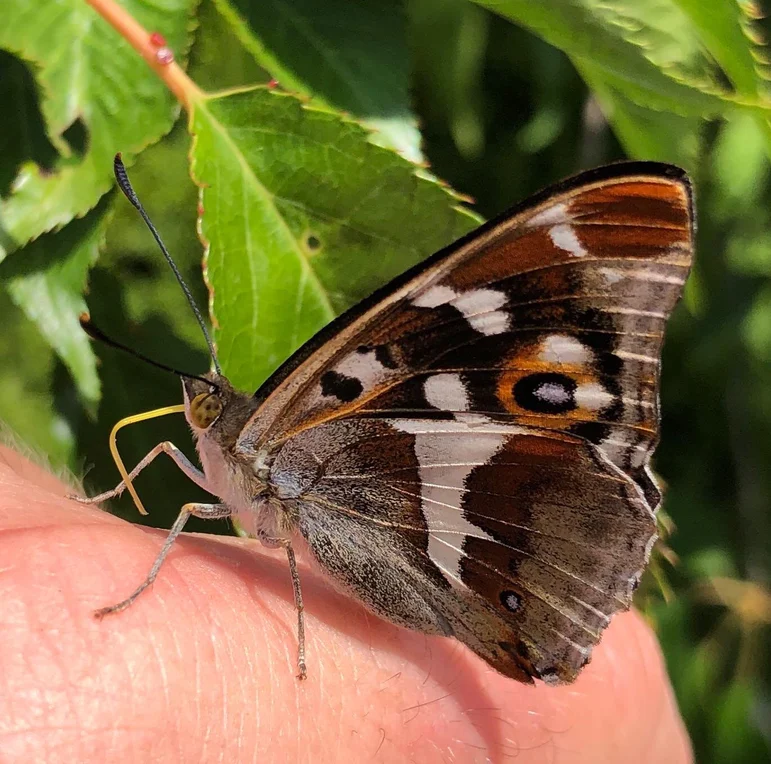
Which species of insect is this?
Apatura iris
